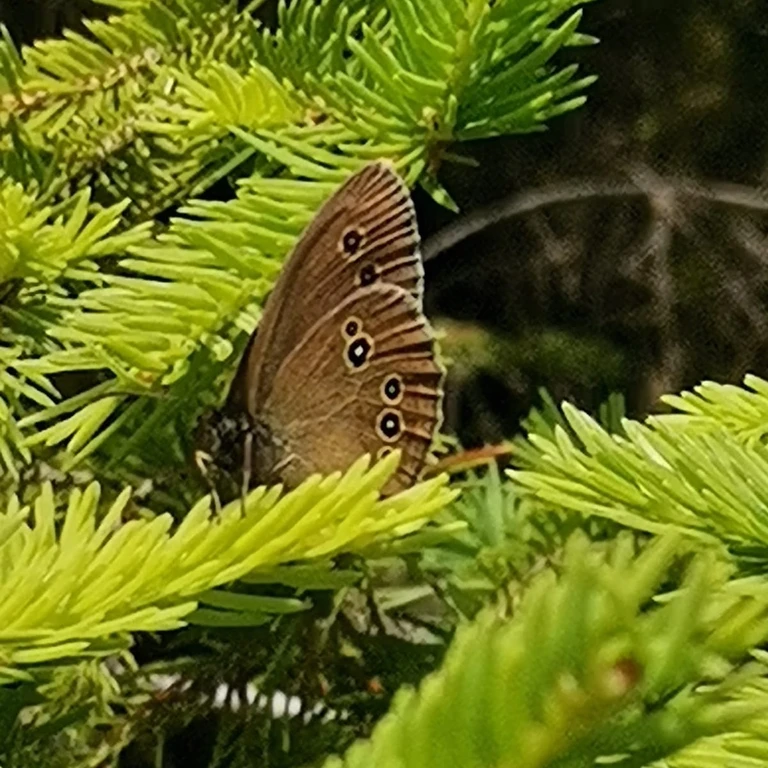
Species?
Aphantopus hyperantus
